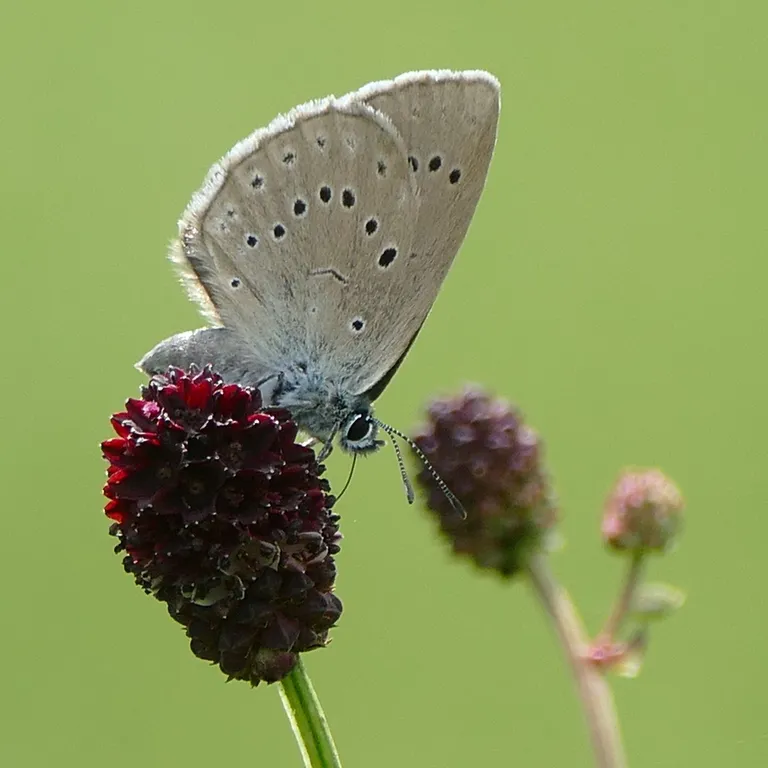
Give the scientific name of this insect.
Phengaris teleius
